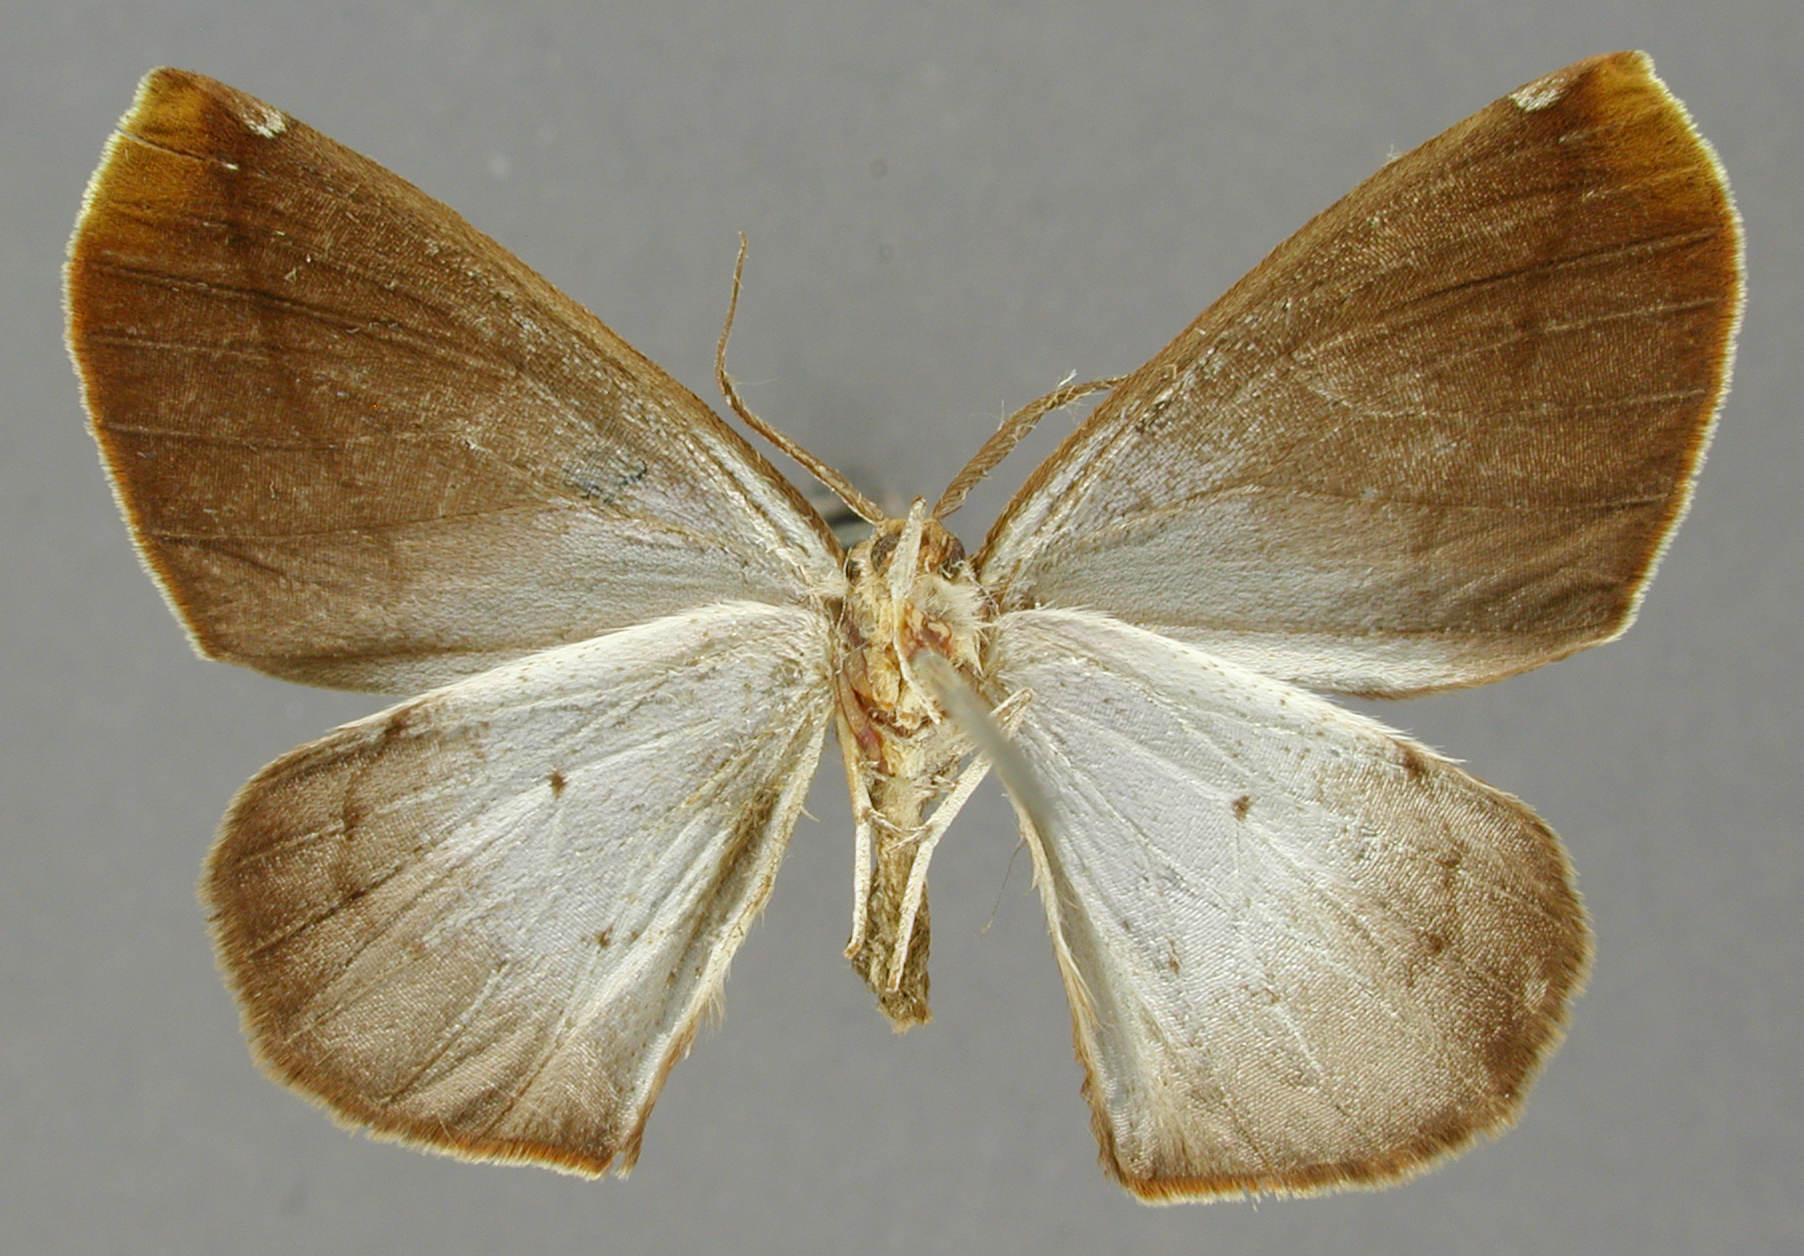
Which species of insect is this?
Sicya obscurissima
